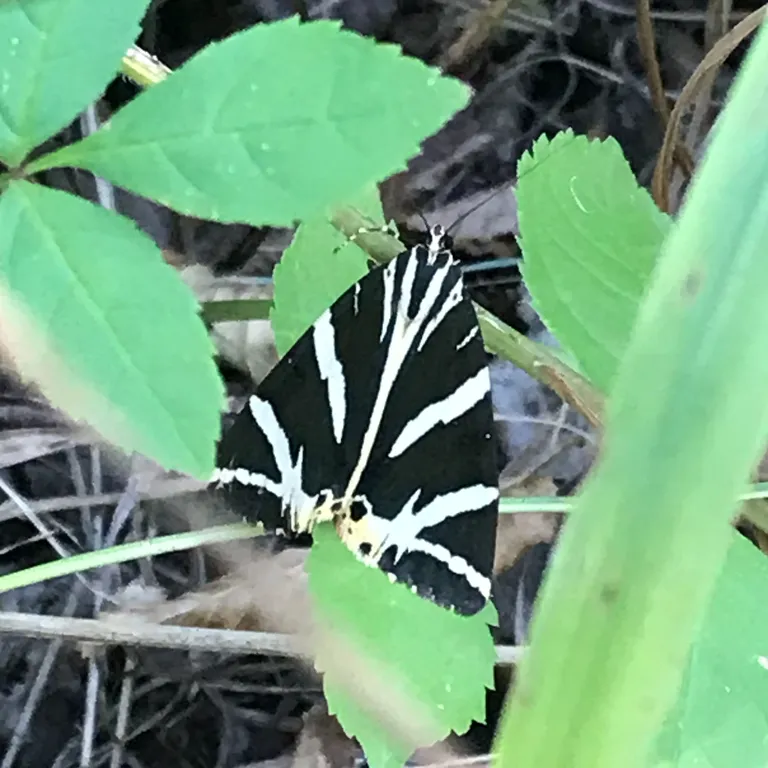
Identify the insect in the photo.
Euplagia quadripunctaria
